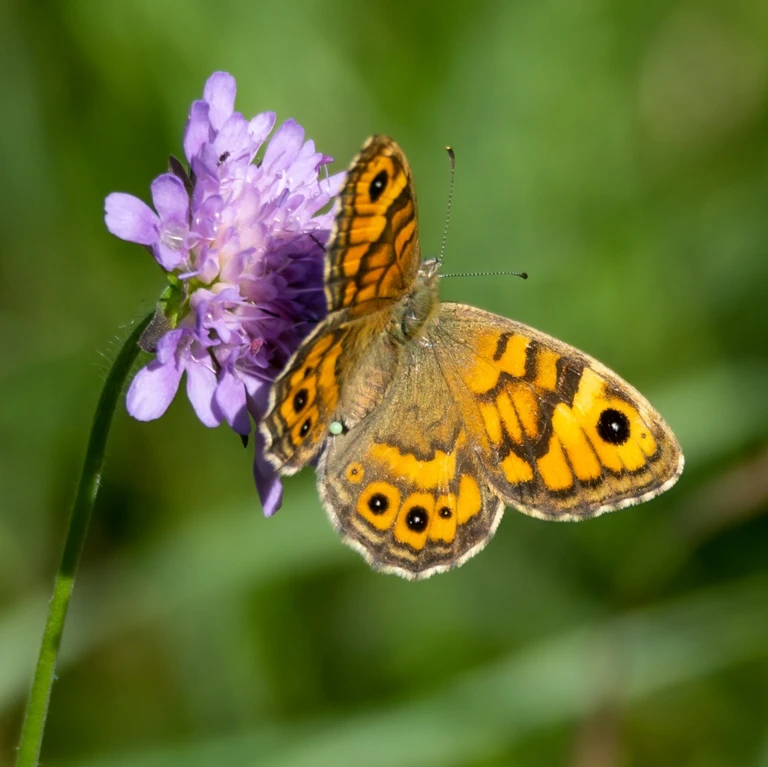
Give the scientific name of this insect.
Lasiommata megera (also Pararge megera)
